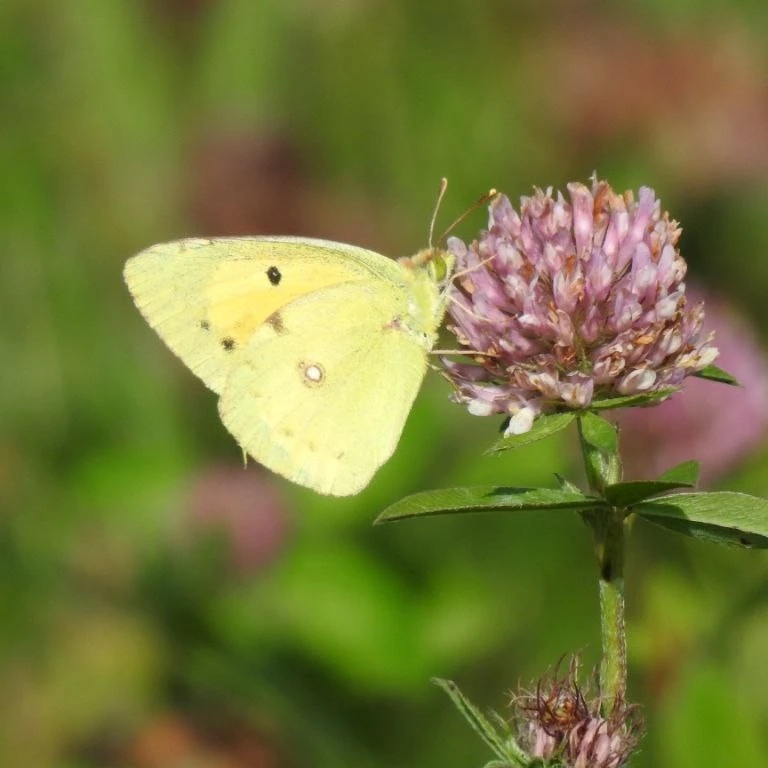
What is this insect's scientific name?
Colias croceus
